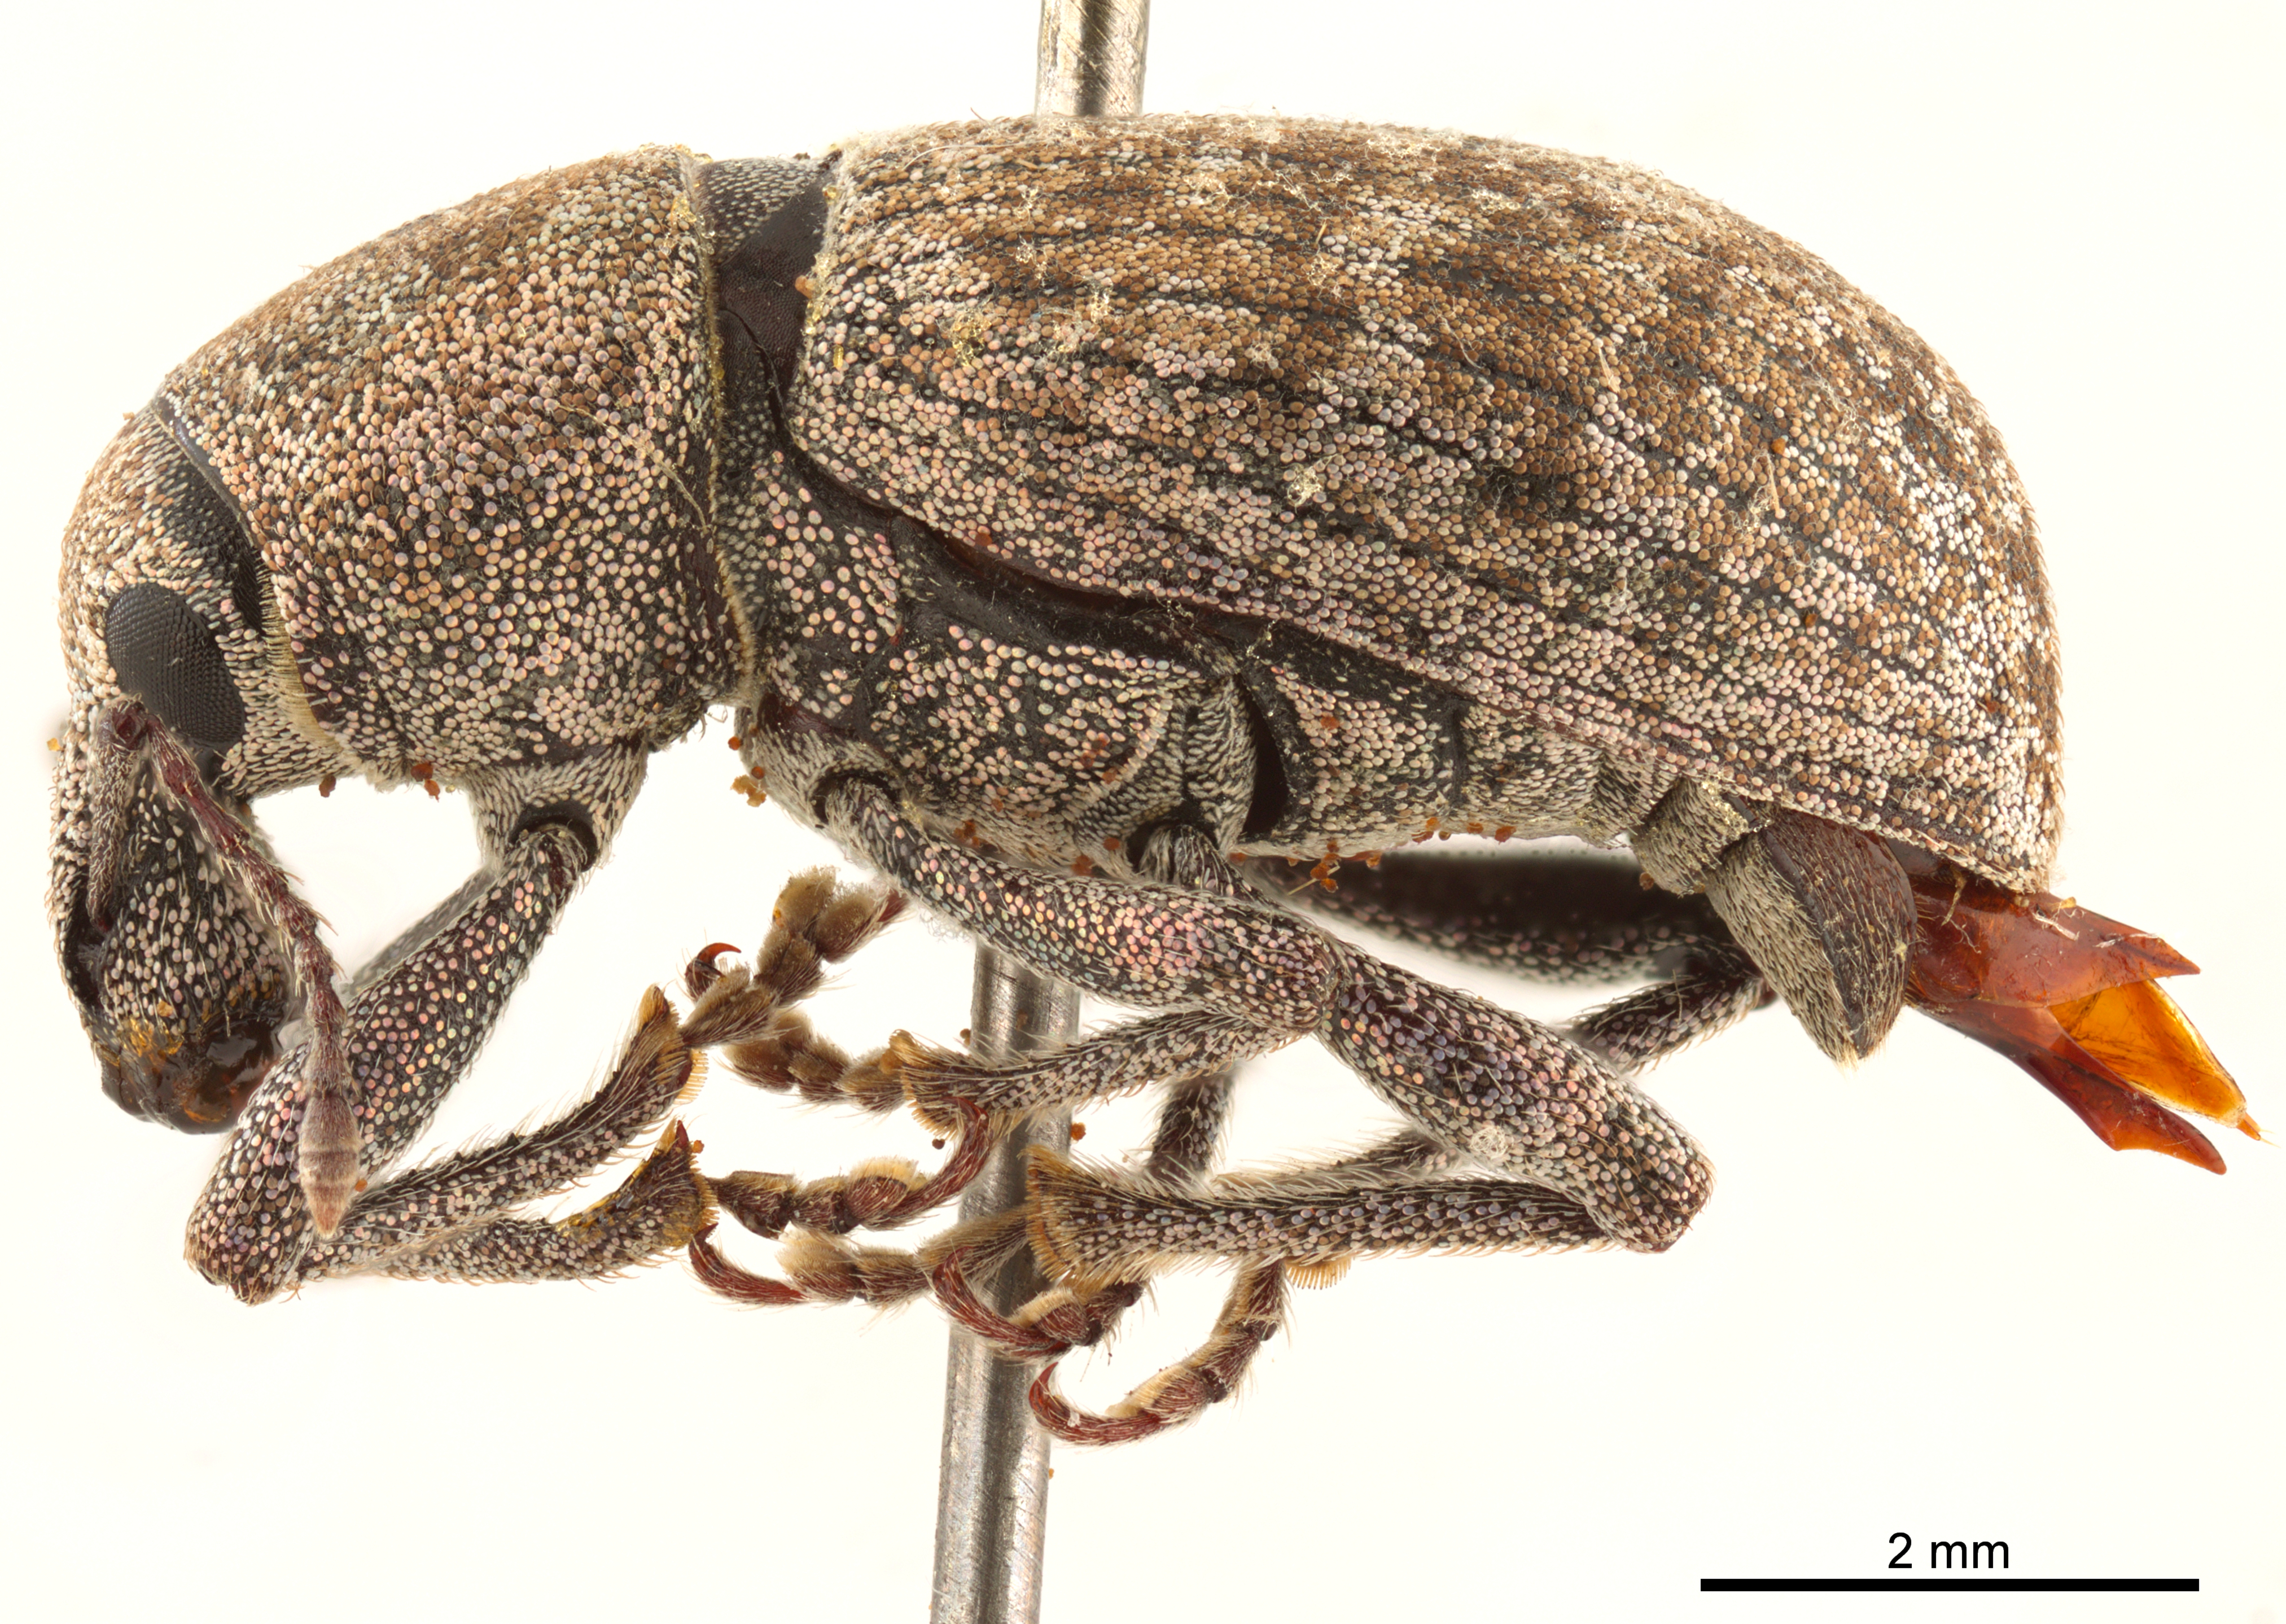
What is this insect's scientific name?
Lepesoma simplex (also Dyslobus simplex)
